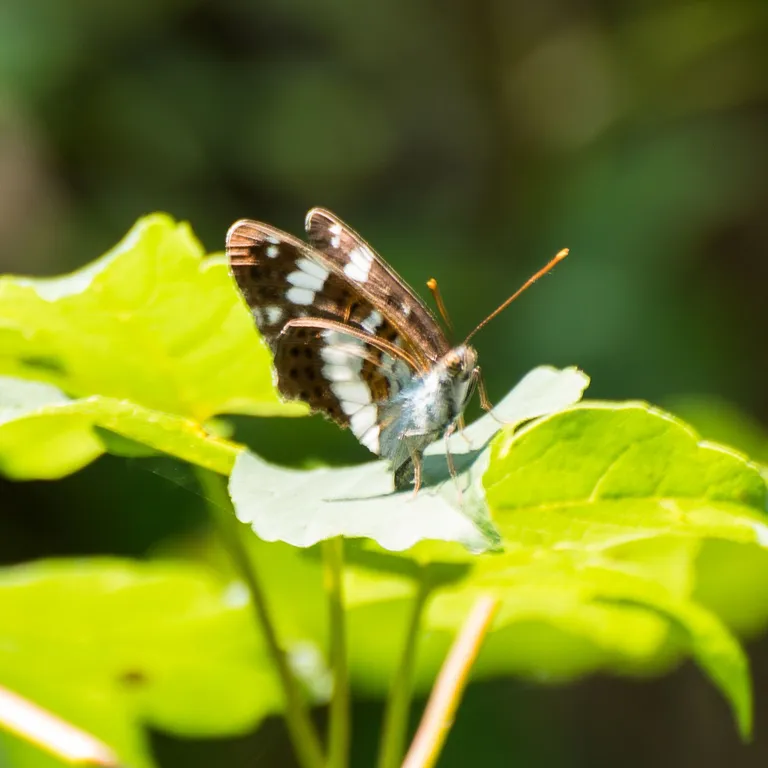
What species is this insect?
Limenitis camilla (also Ladoga camilla)
